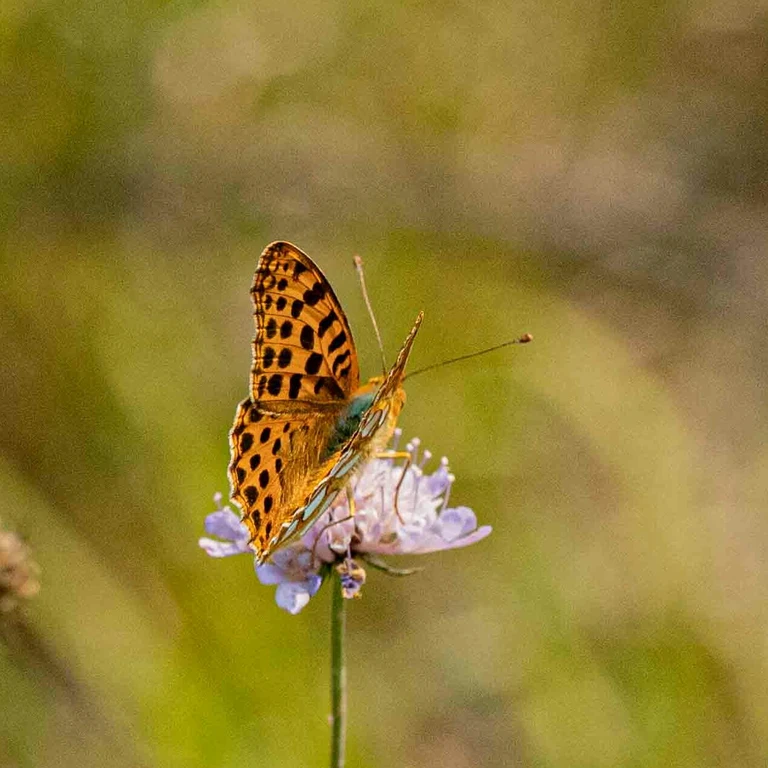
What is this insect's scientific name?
Issoria lathonia
